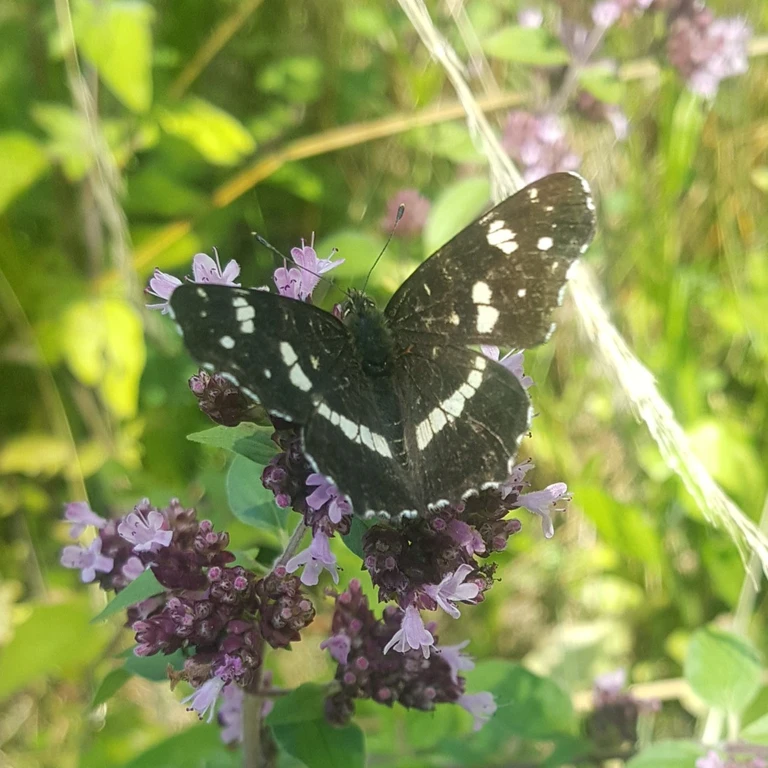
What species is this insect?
Araschnia levana
